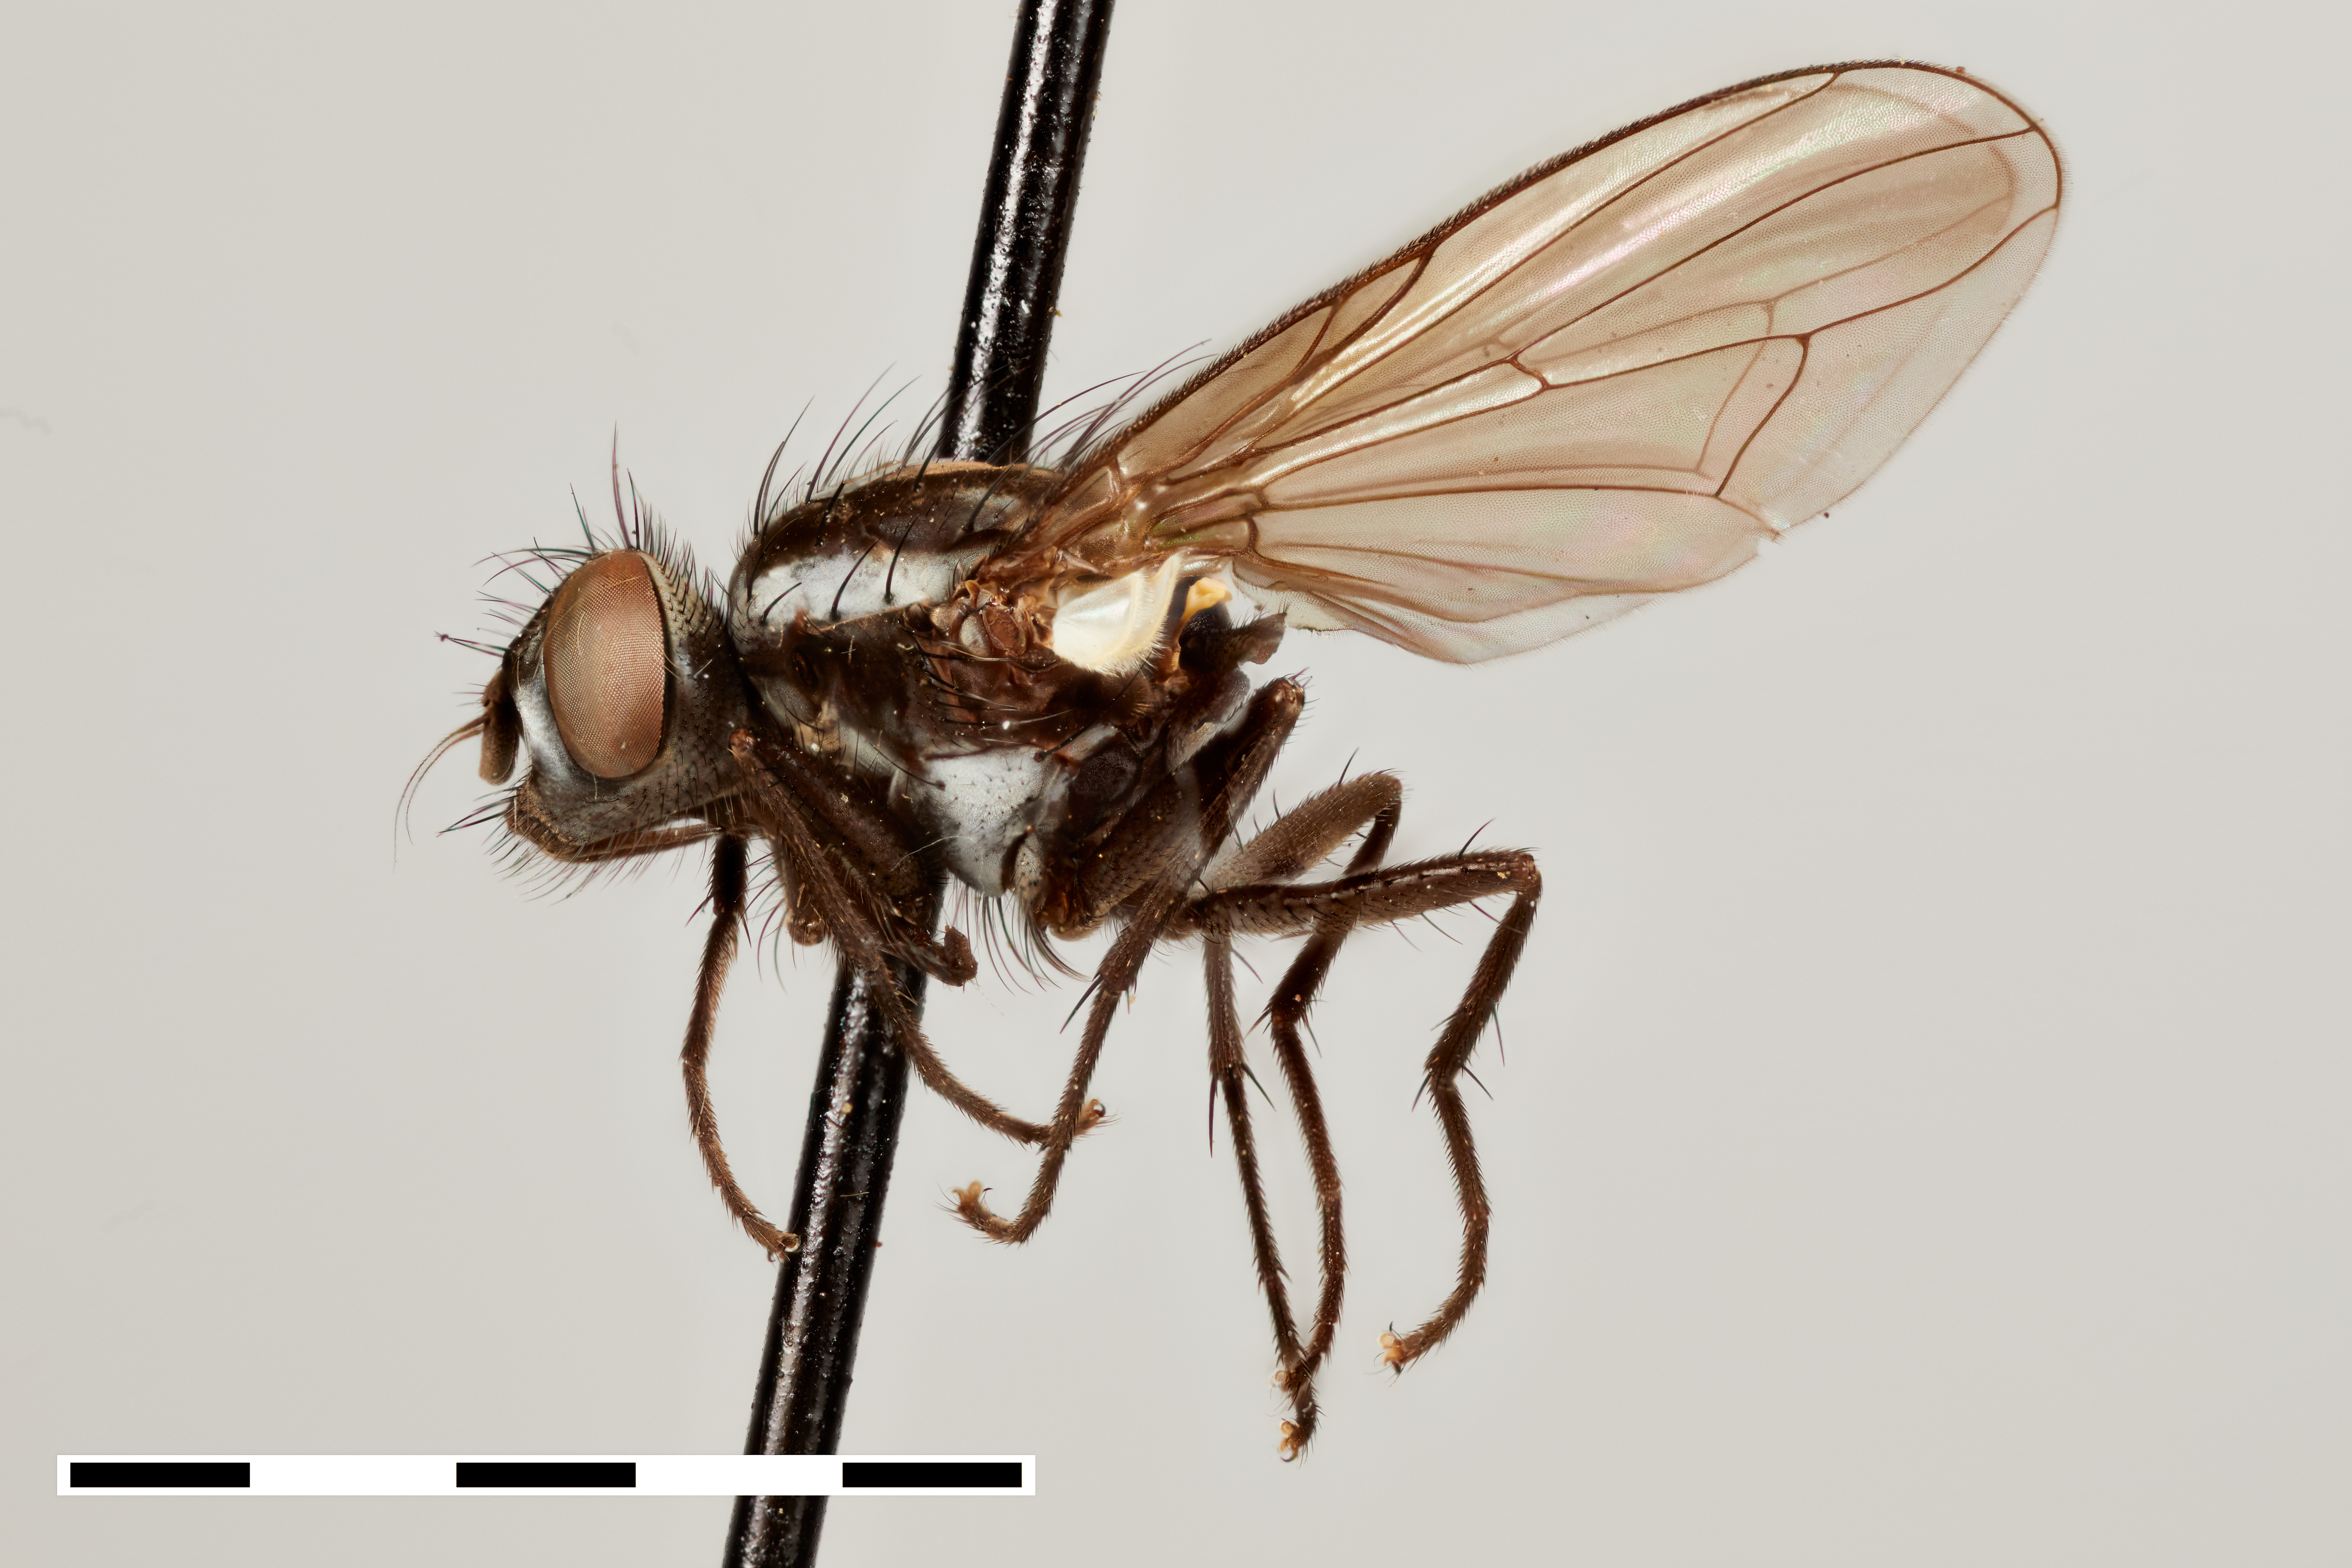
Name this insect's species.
Syllimnophora vittiventris
